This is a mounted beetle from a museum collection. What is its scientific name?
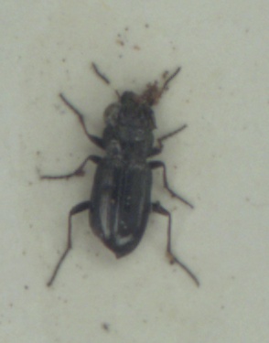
Notiophilus germinyi
